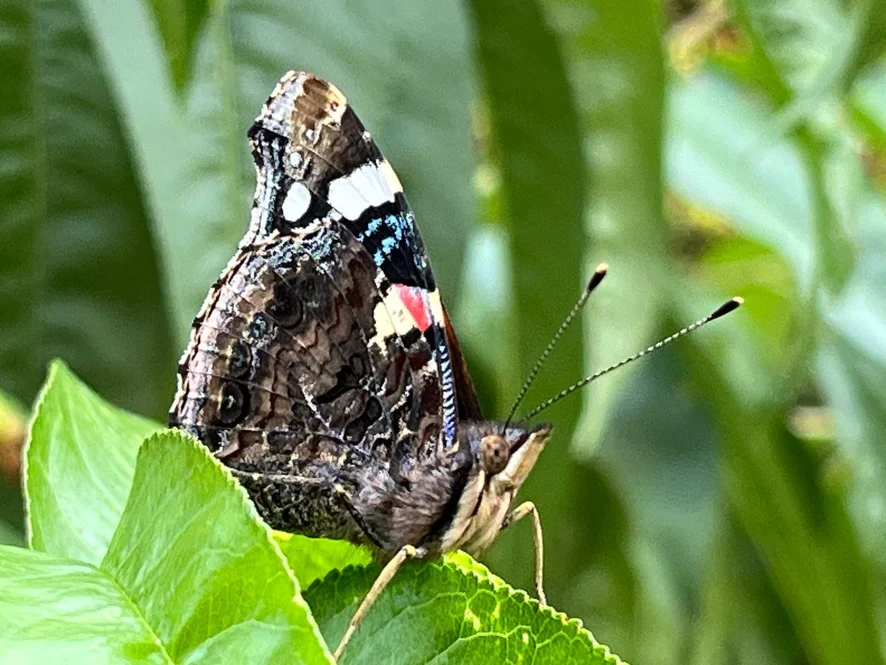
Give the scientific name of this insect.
Vanessa atalanta
